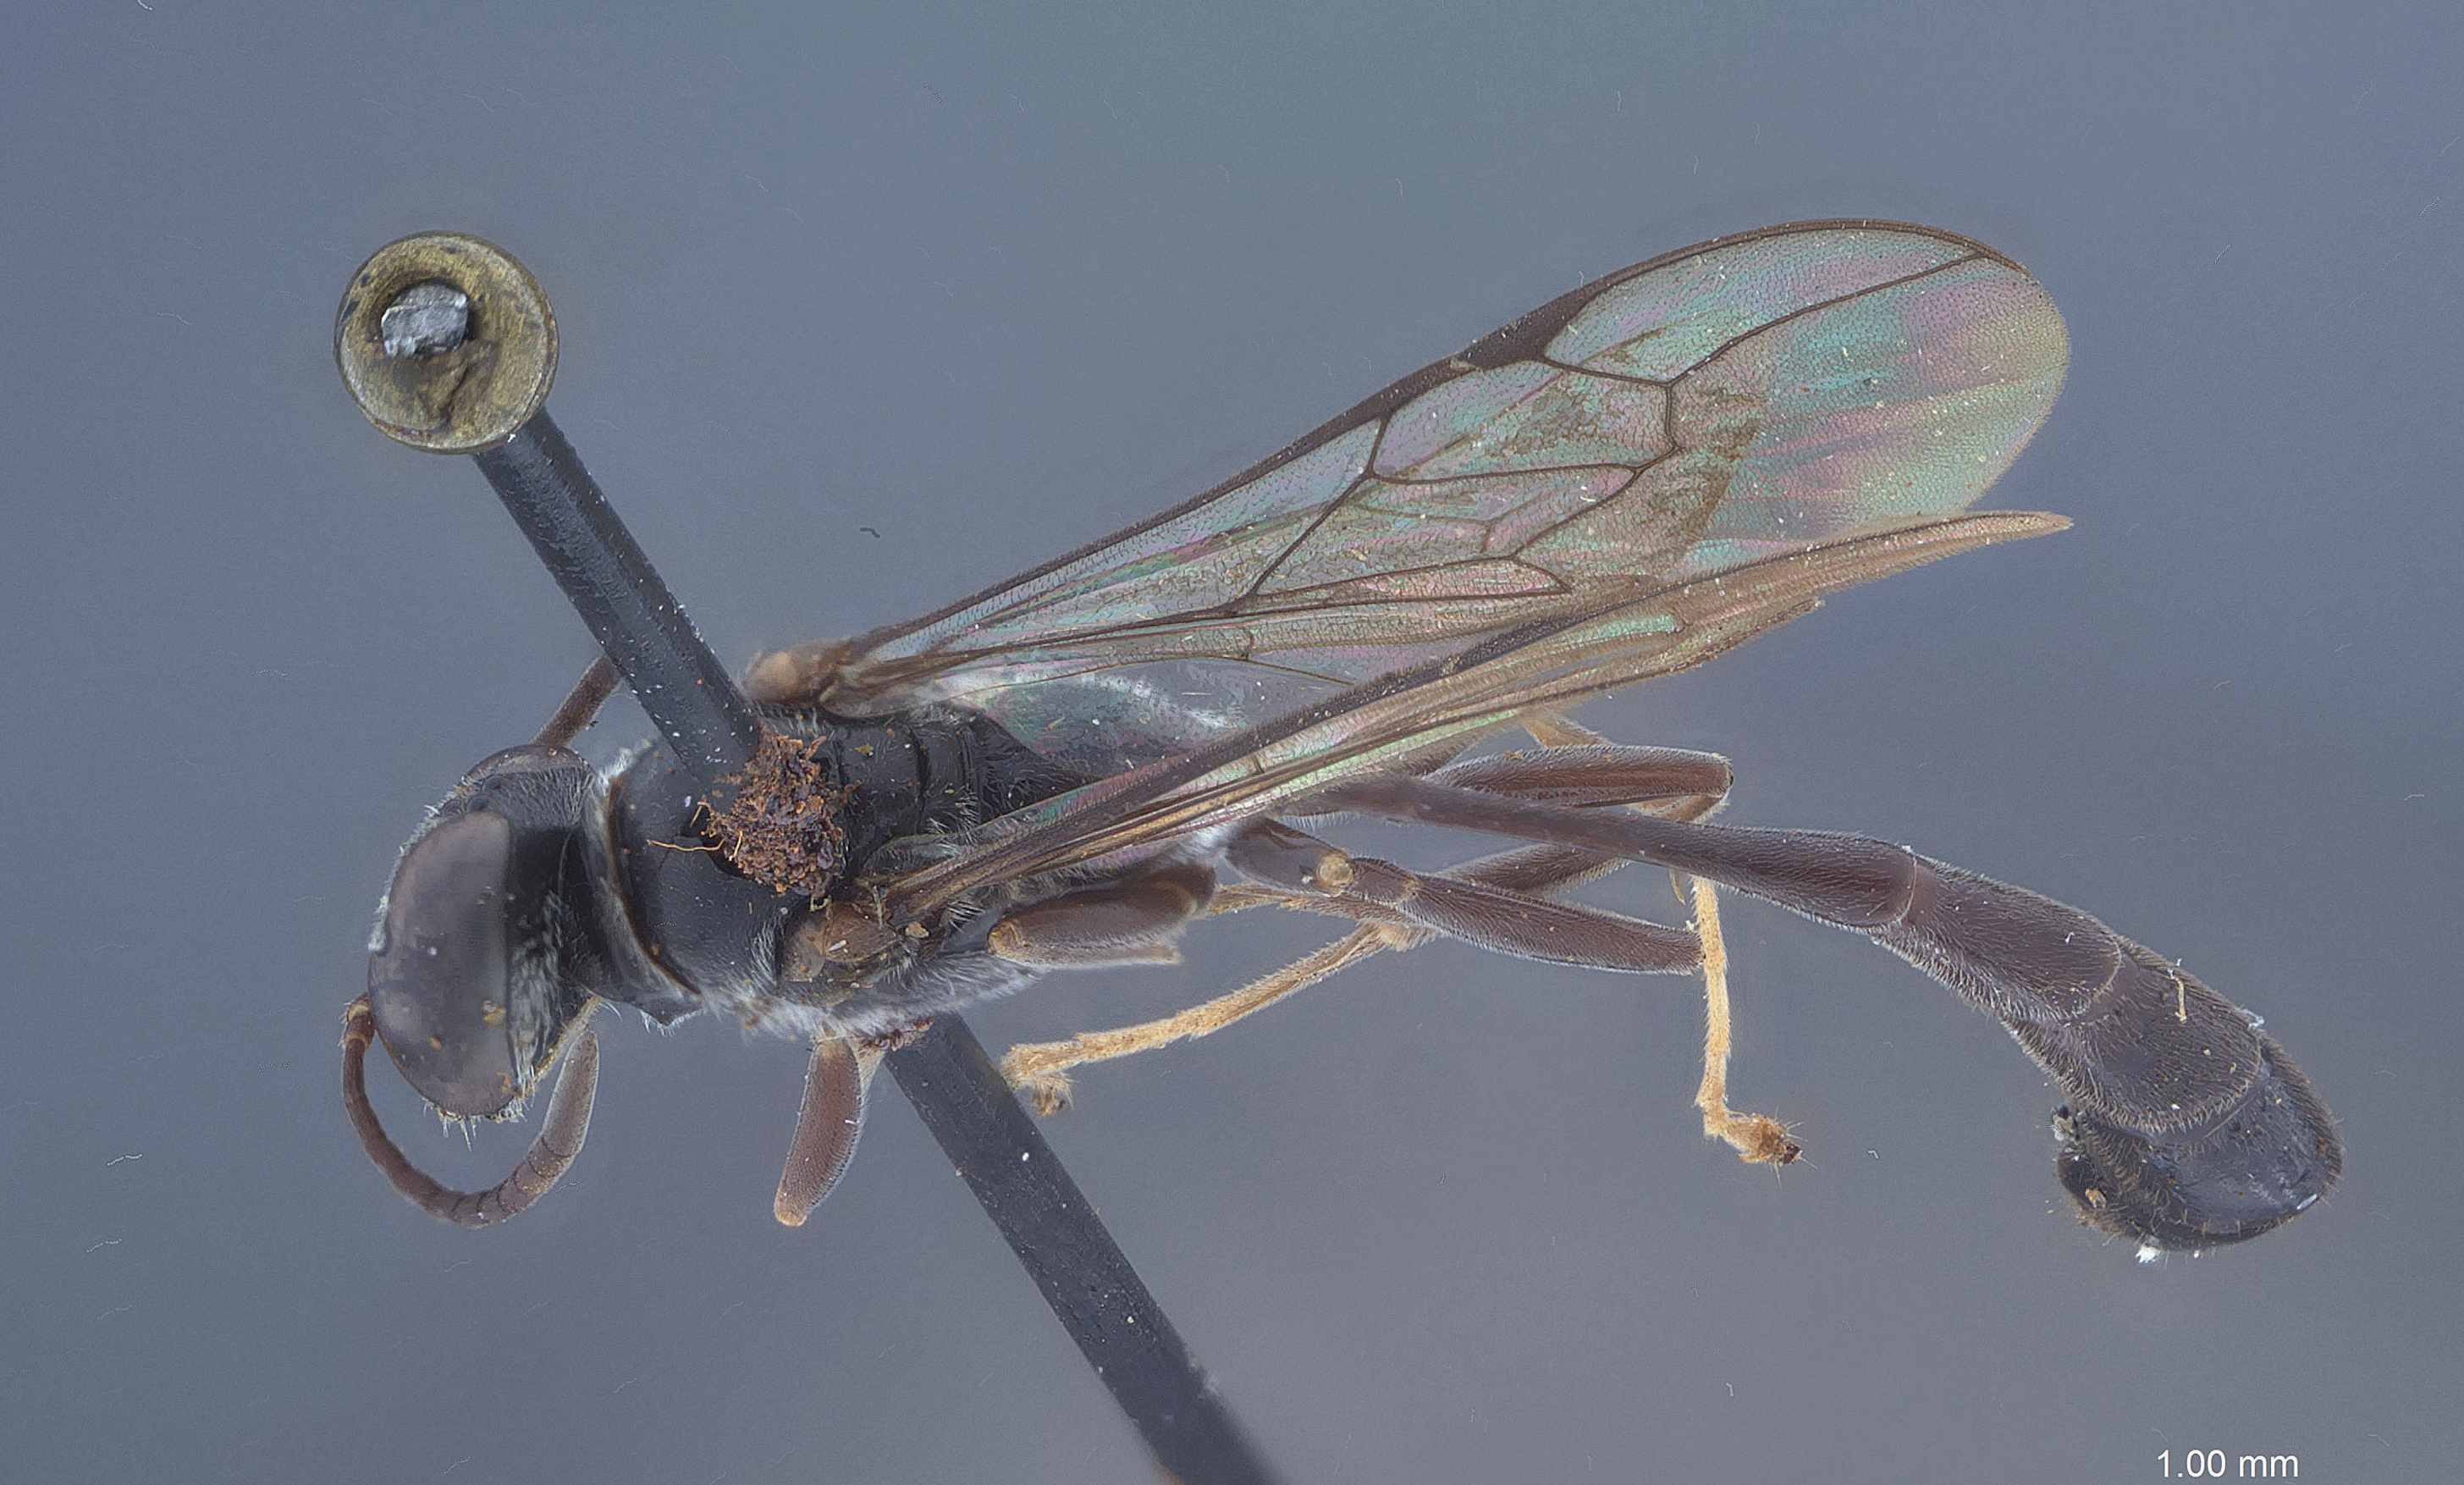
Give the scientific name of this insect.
Trypoxylon compluvium
